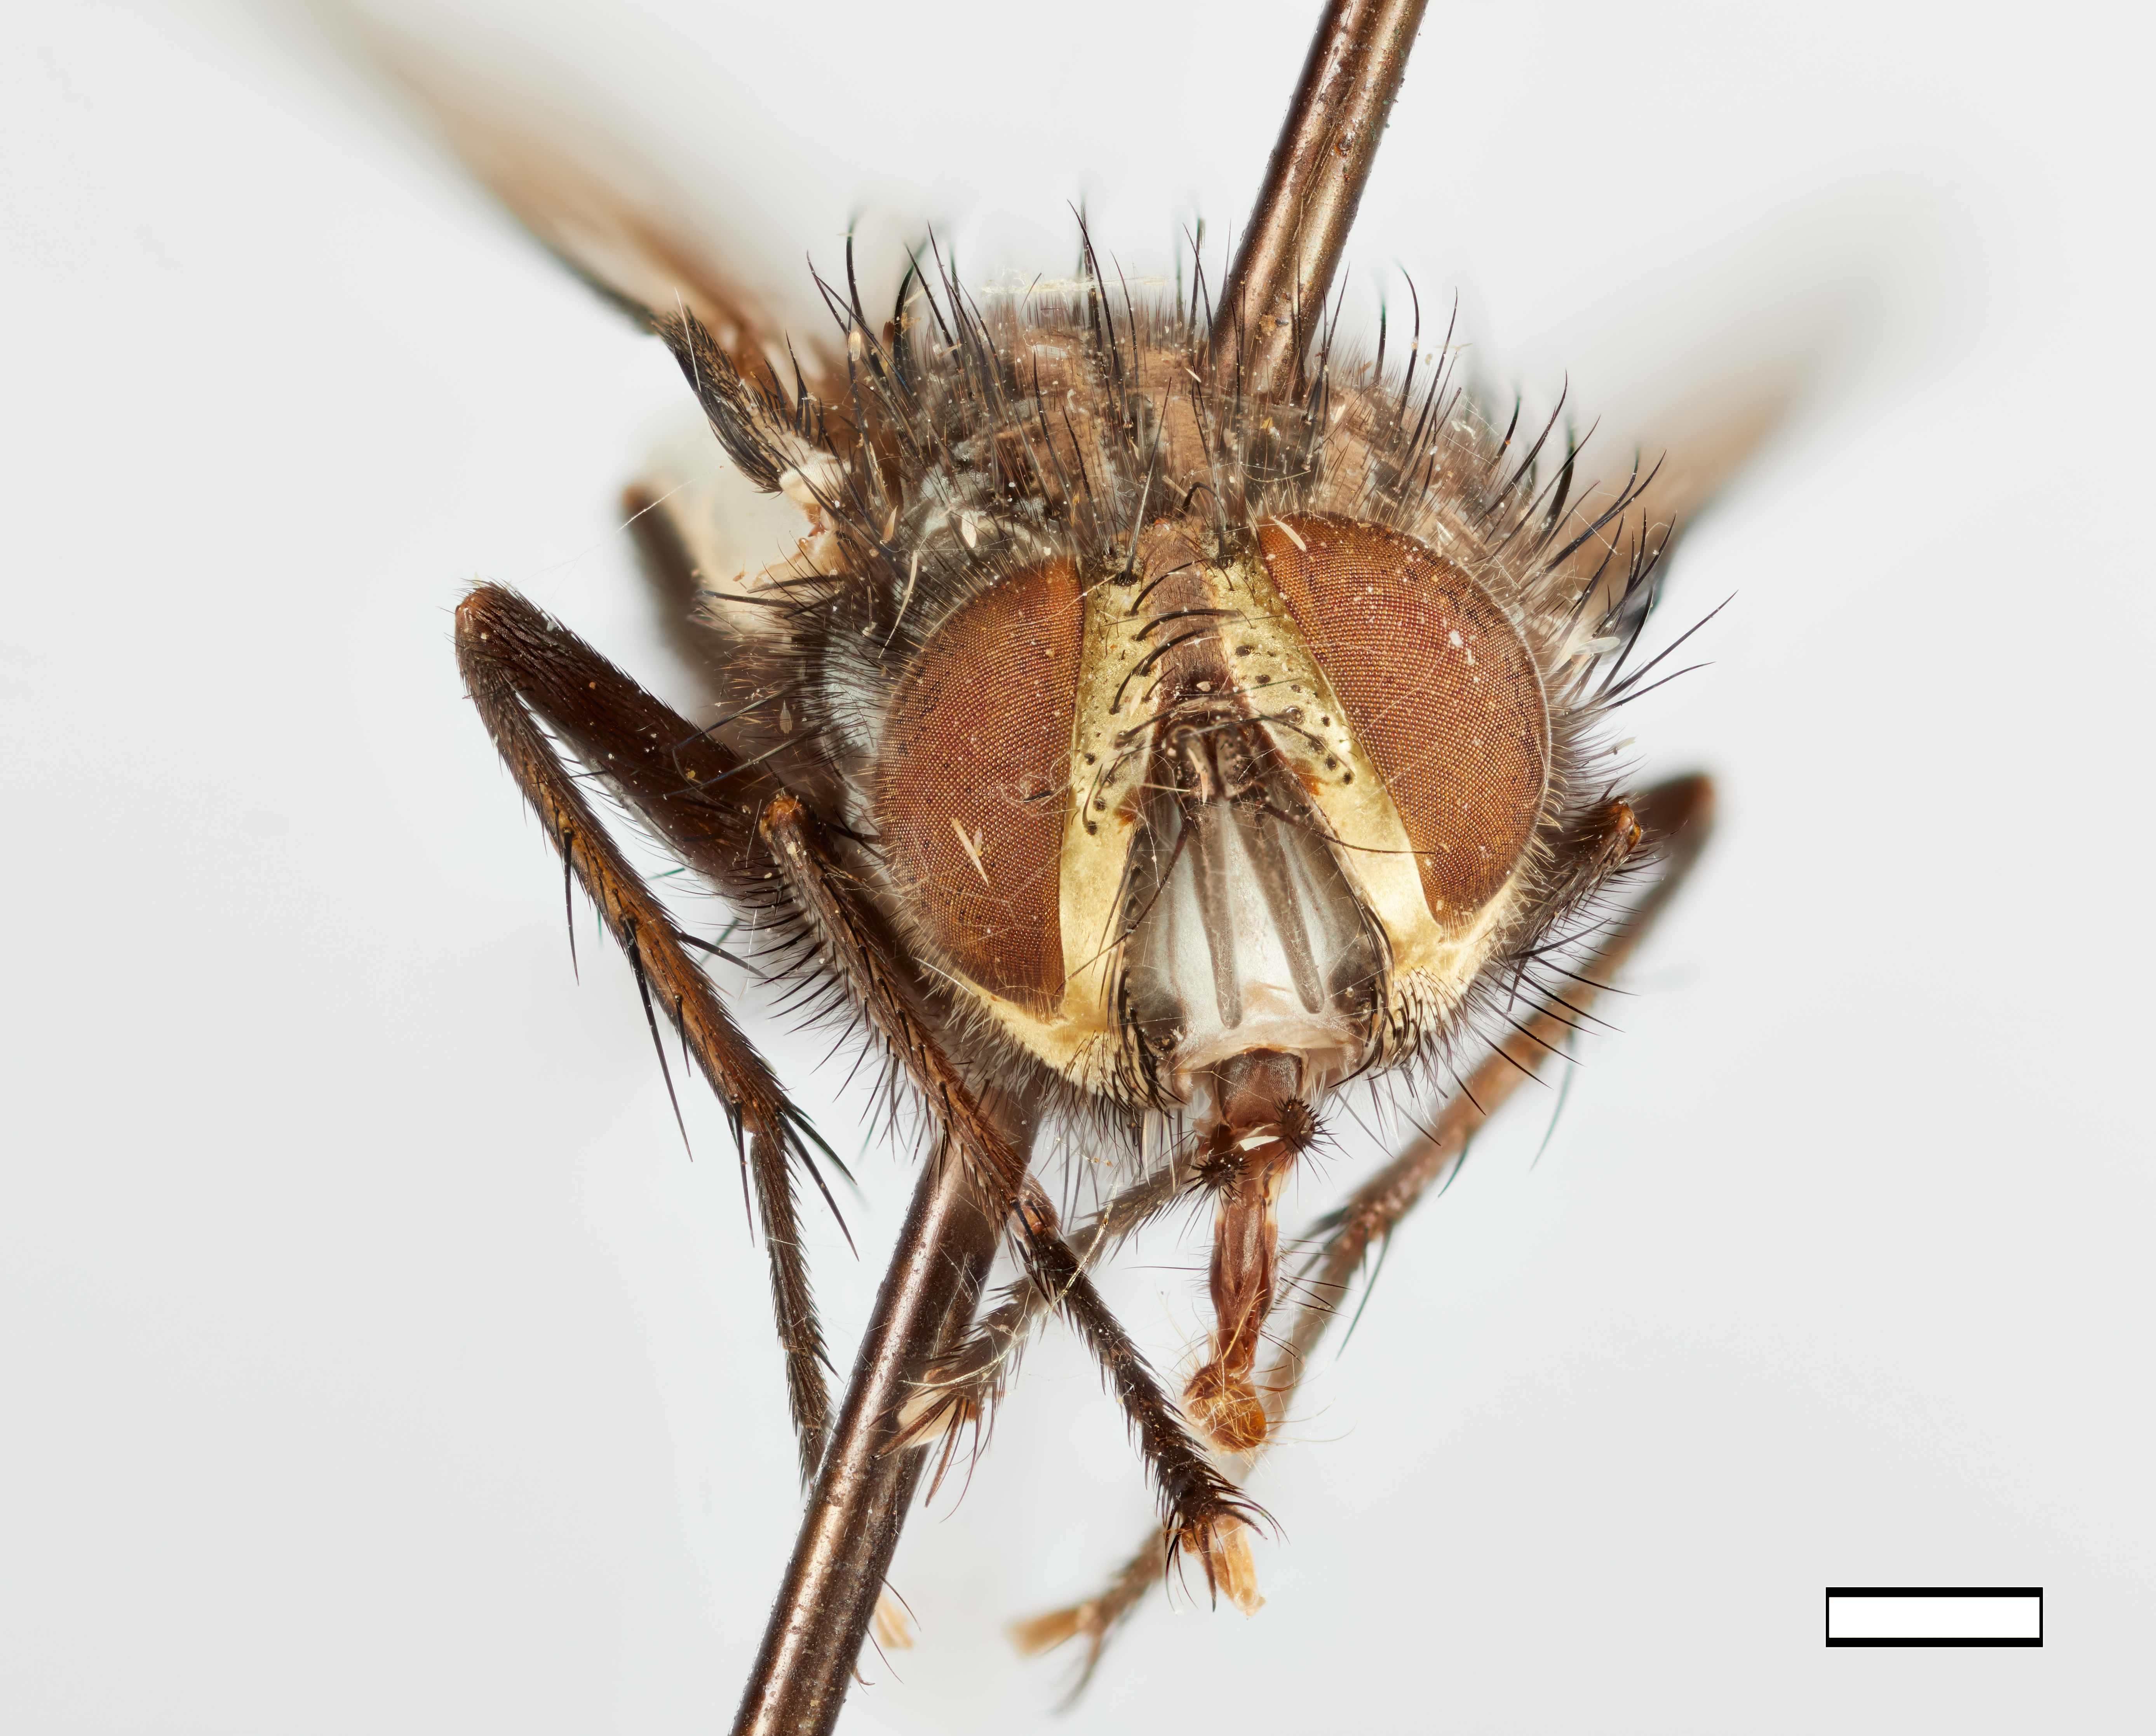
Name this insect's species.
Phorocera rusti
